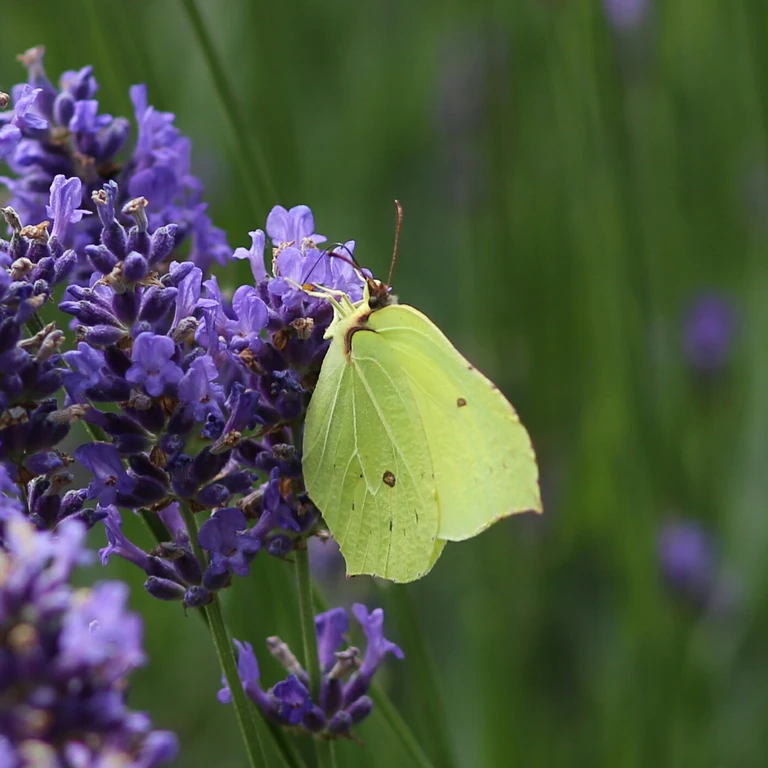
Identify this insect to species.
Gonepteryx rhamni
